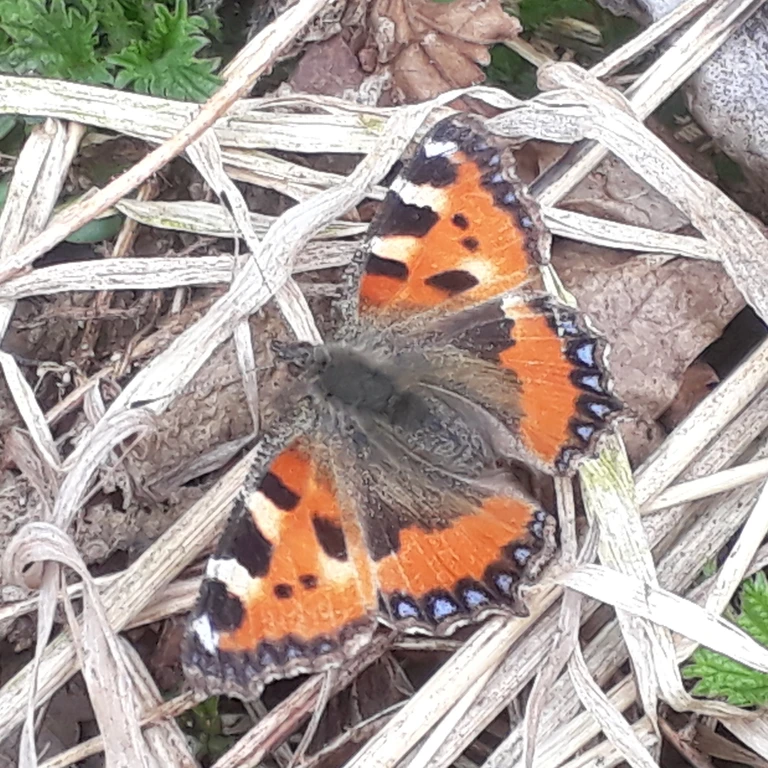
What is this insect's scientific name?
Aglais urticae
